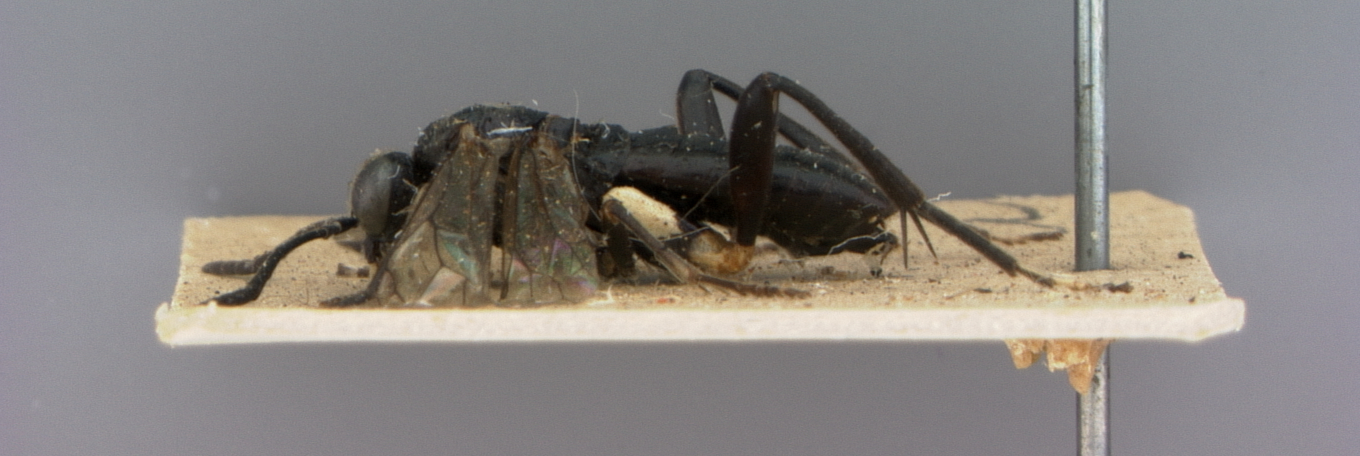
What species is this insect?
Macrophya japonica
